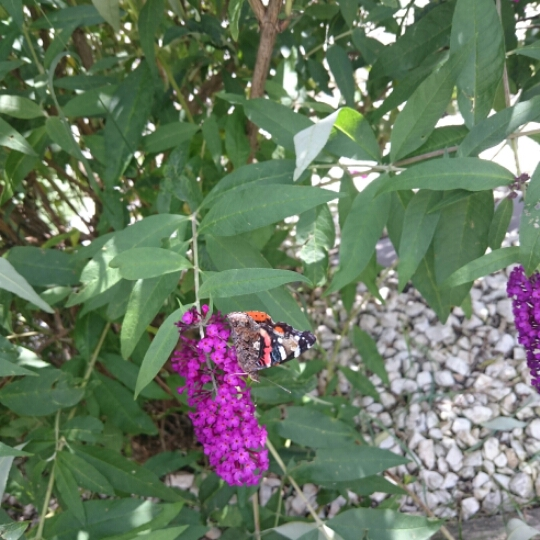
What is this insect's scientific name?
Vanessa atalanta
